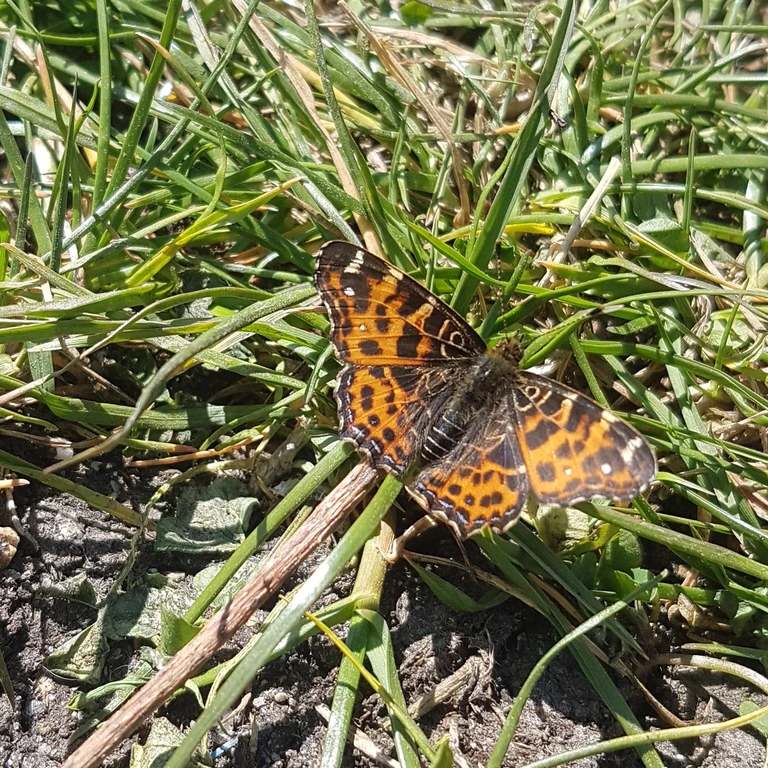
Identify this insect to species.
Araschnia levana
